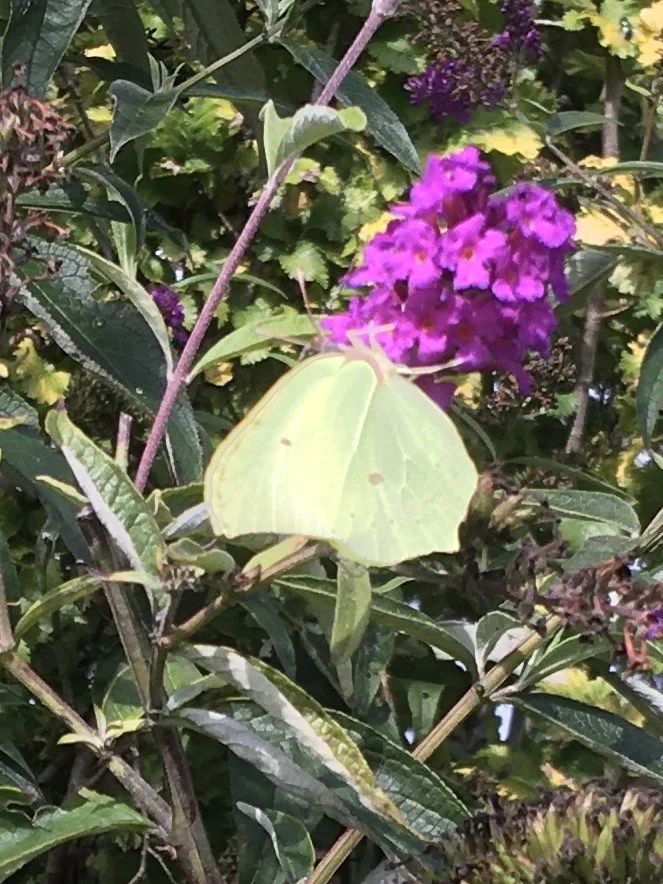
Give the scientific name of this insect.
Gonepteryx rhamni
